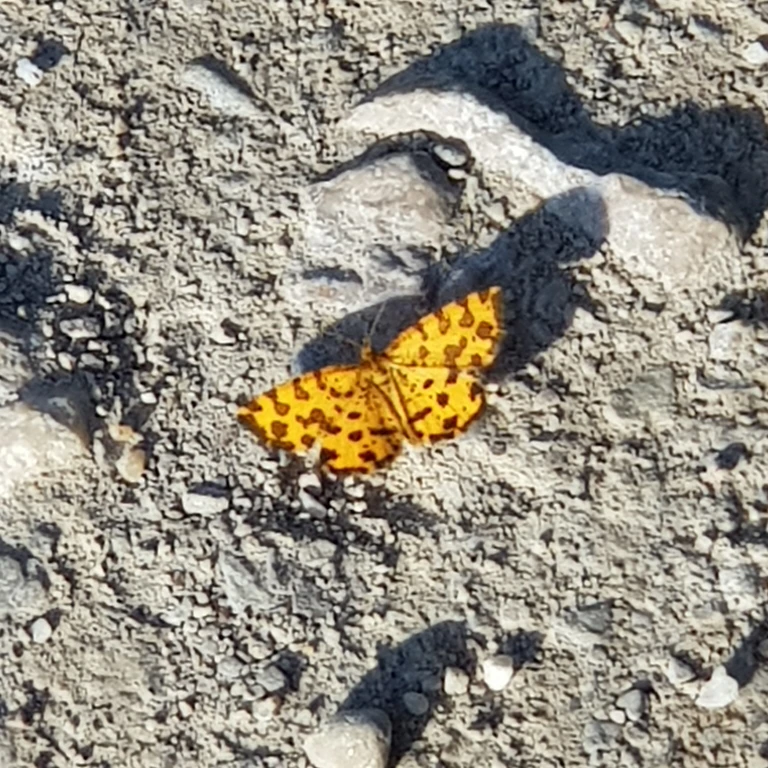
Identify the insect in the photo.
Pseudopanthera macularia
